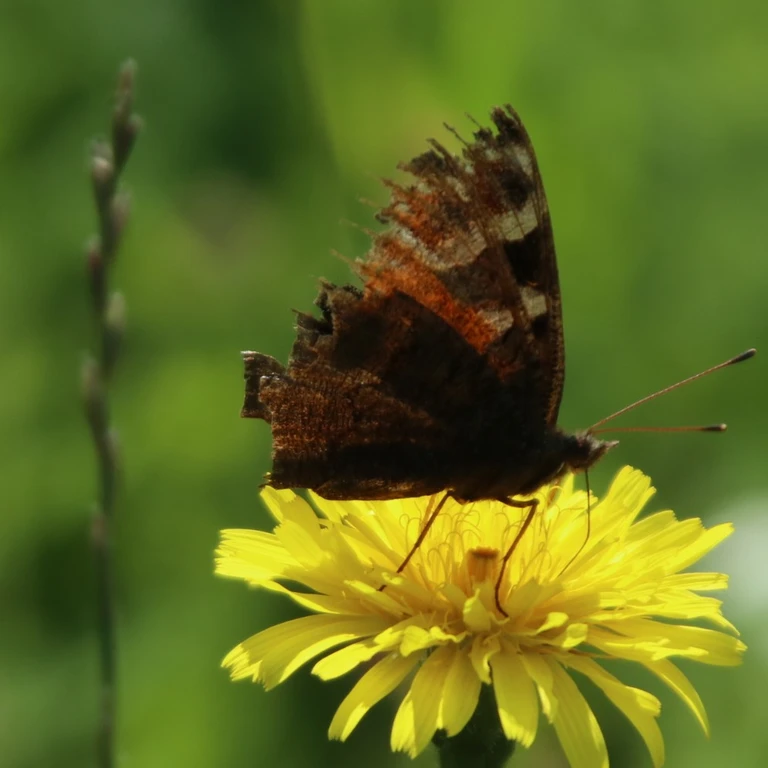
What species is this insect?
Aglais io
